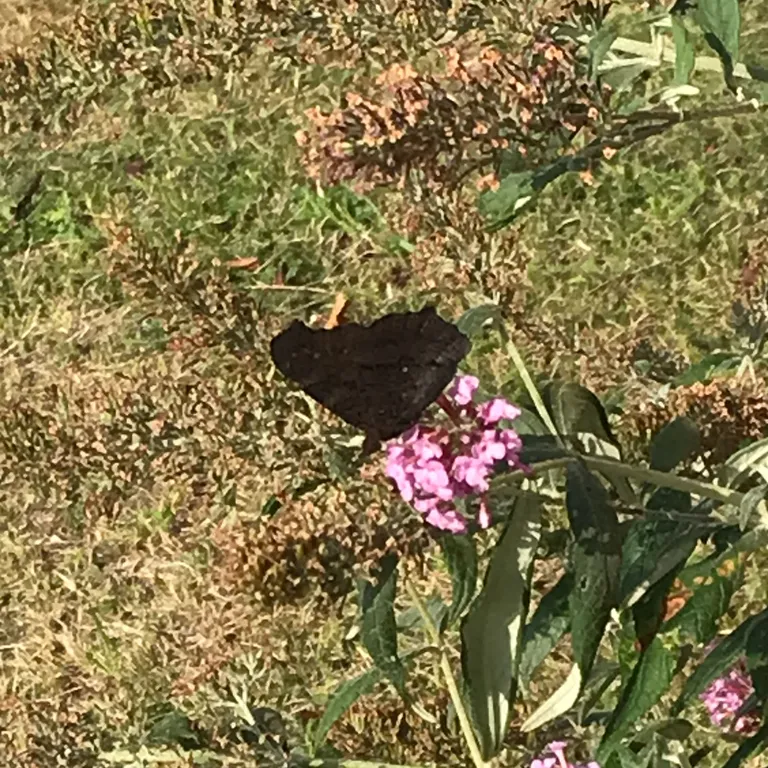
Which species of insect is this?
Aglais io
